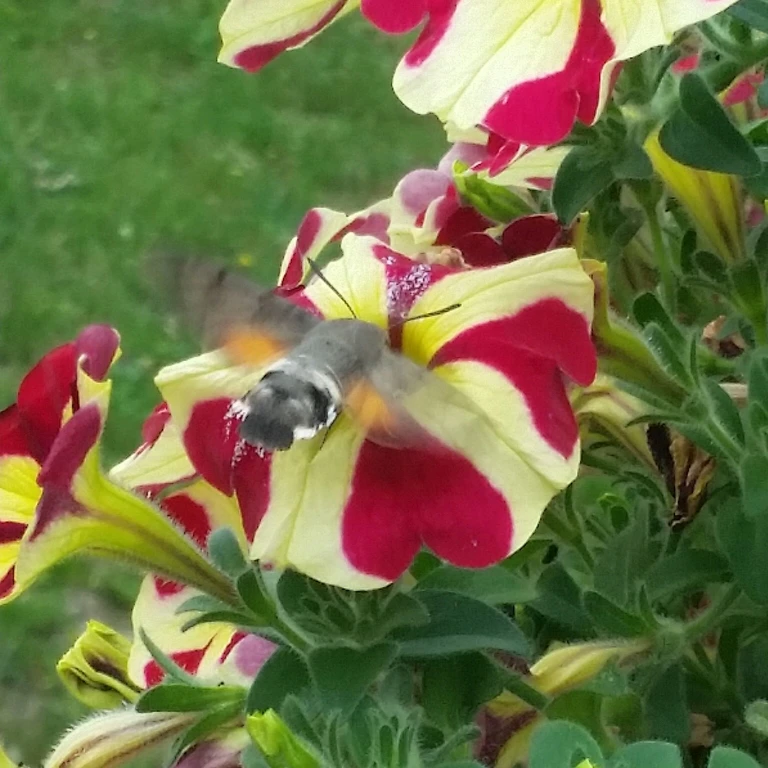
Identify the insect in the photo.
Macroglossum stellatarum
